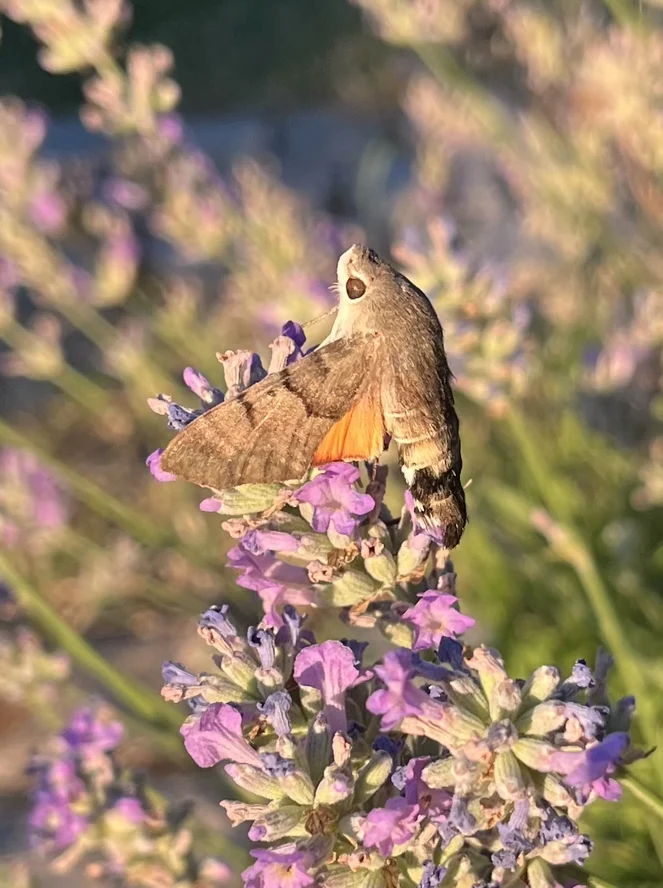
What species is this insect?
Macroglossum stellatarum
